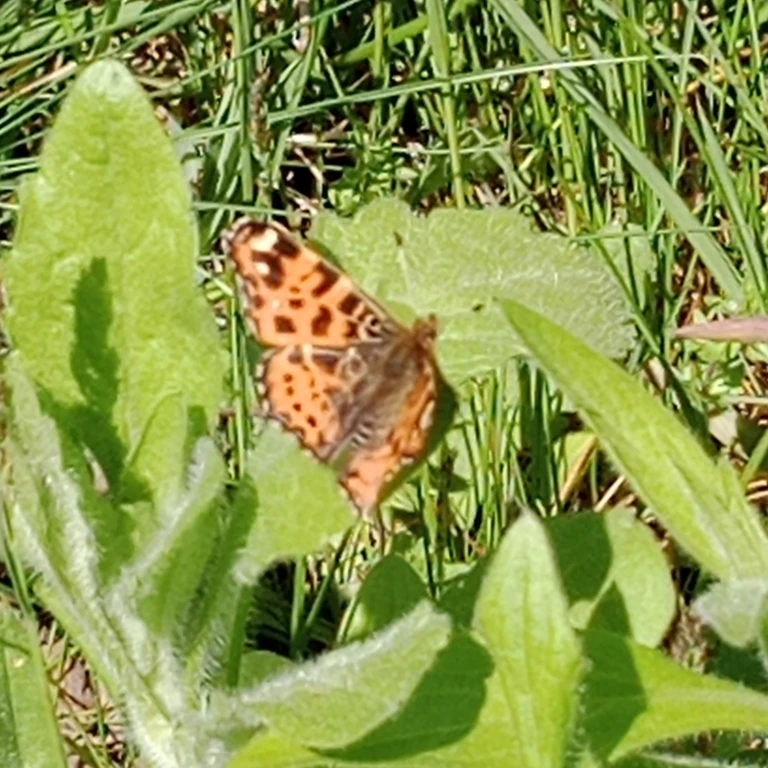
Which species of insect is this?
Araschnia levana
